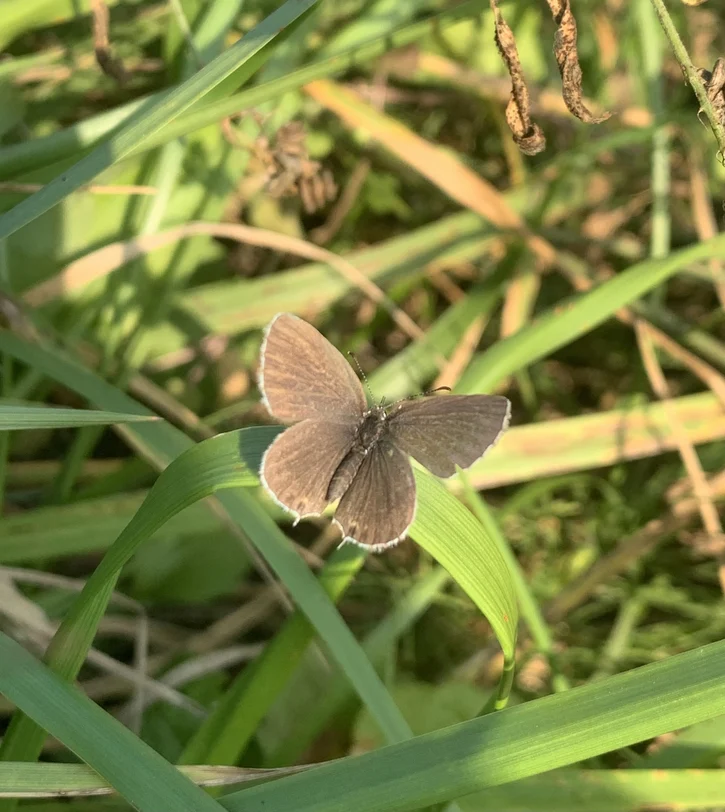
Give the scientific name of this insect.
Cupido argiades (also Elkalyce argiades)
